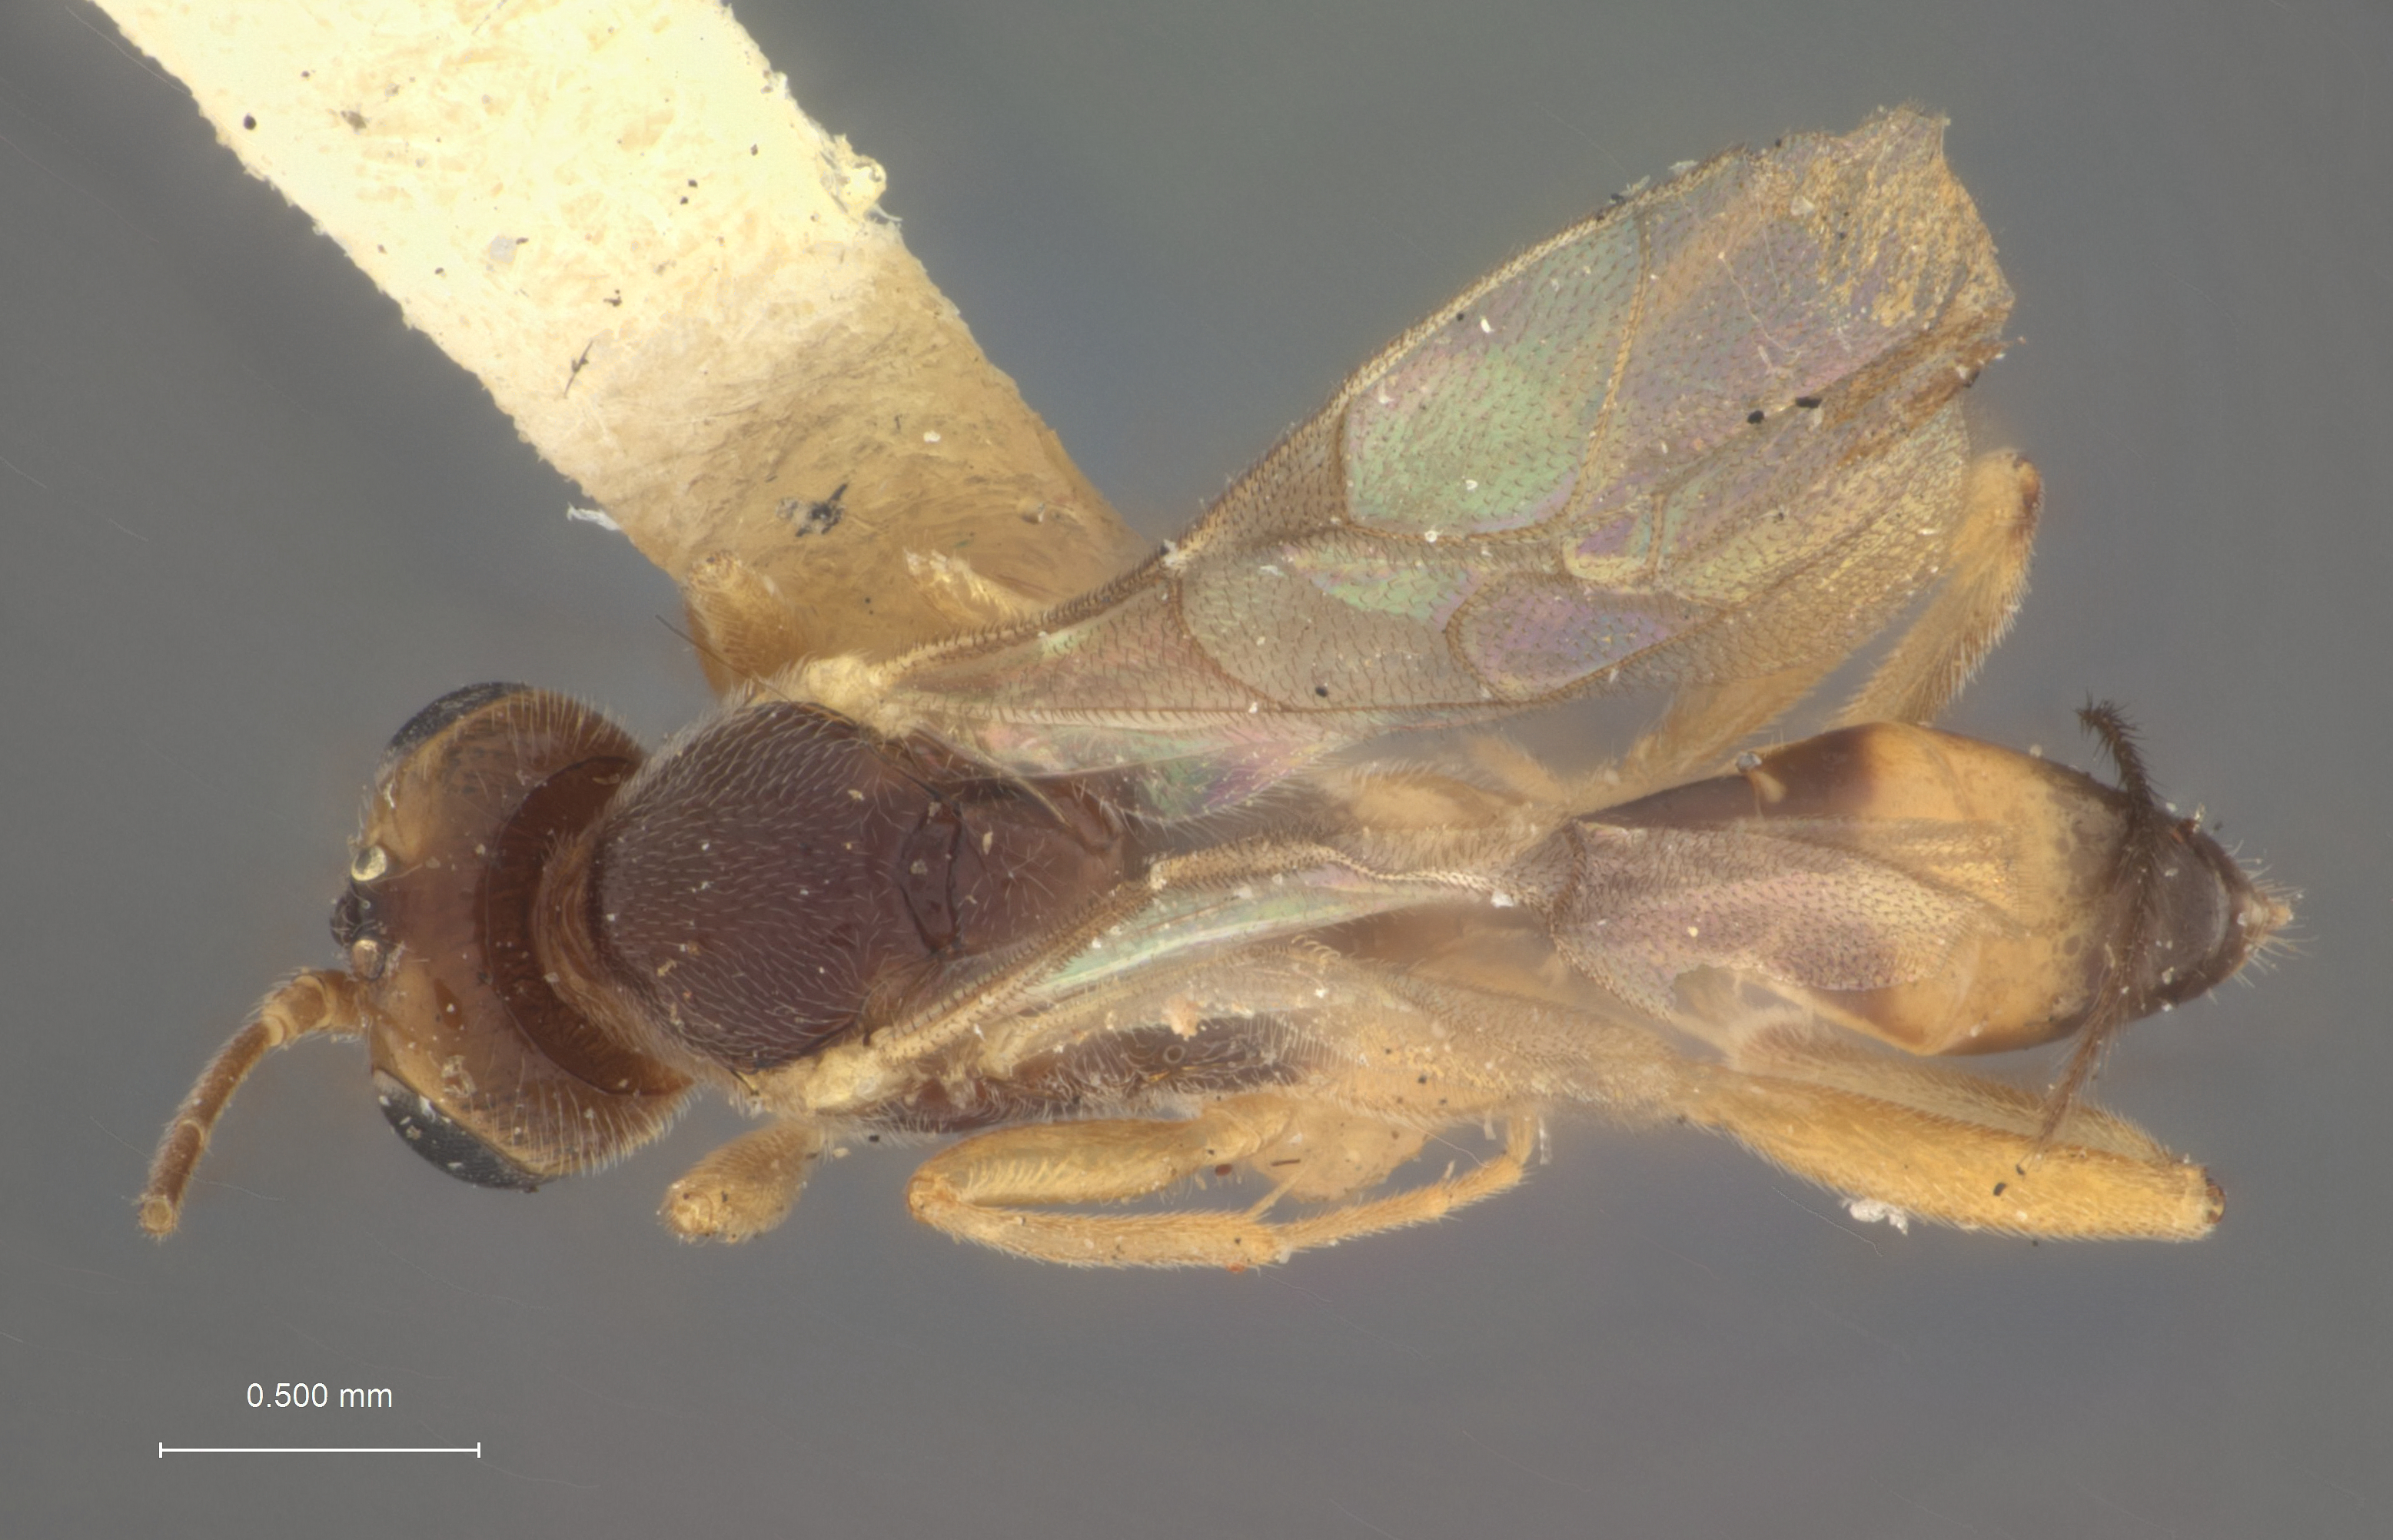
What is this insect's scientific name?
Mesochorus frontalis
